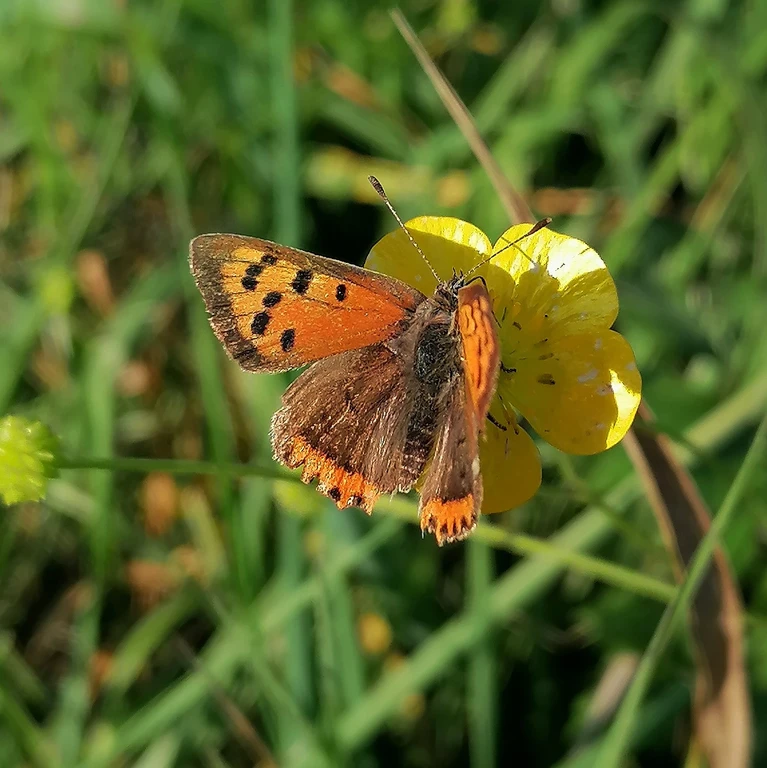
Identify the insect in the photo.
Lycaena phlaeas
